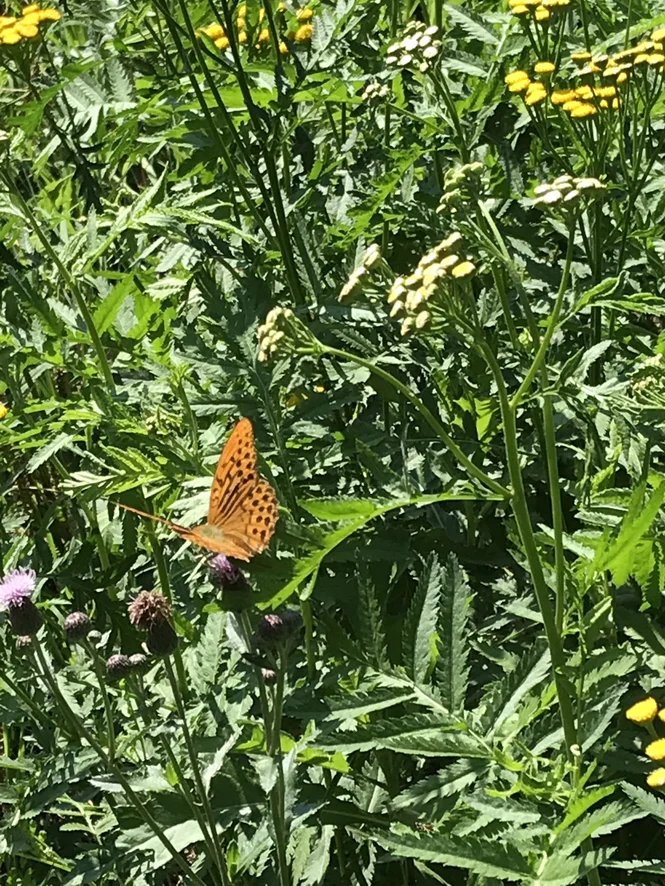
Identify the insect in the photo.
Argynnis paphia
